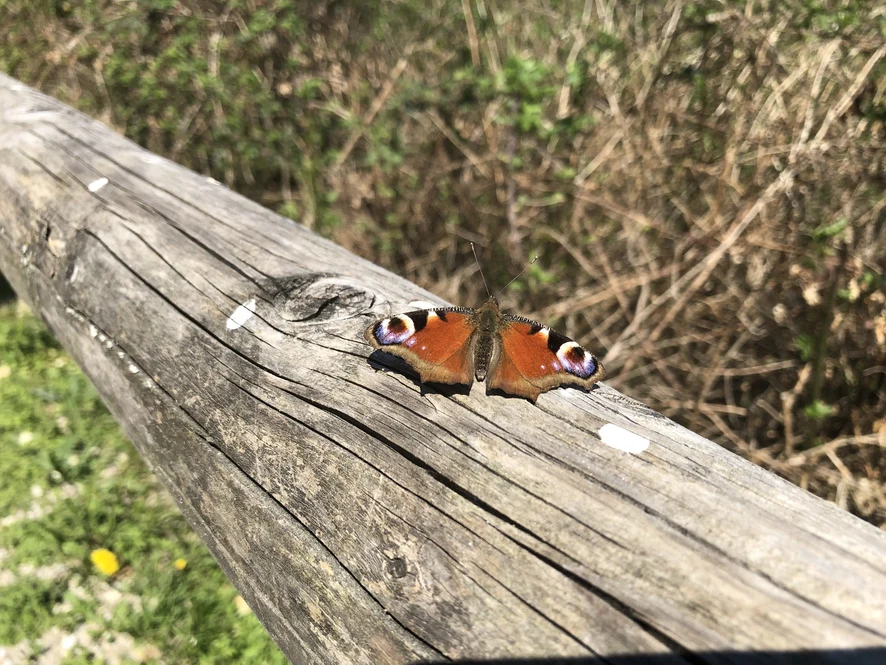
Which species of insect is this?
Aglais io
